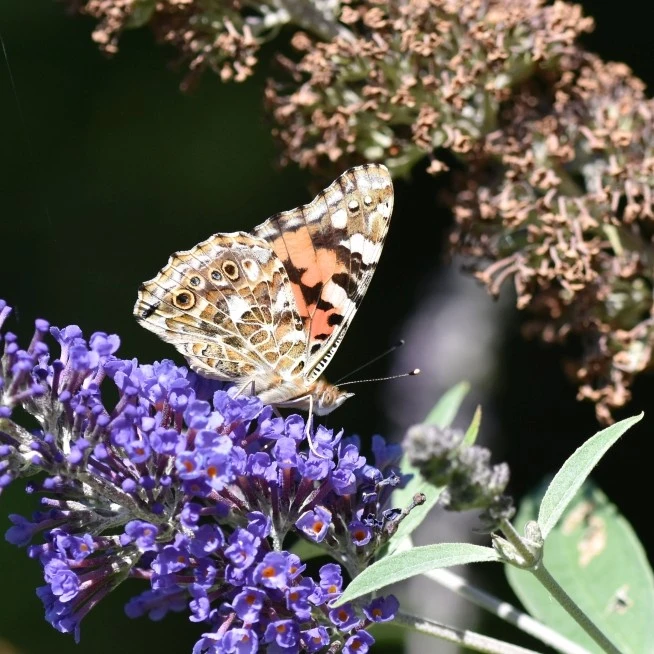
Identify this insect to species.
Vanessa cardui
